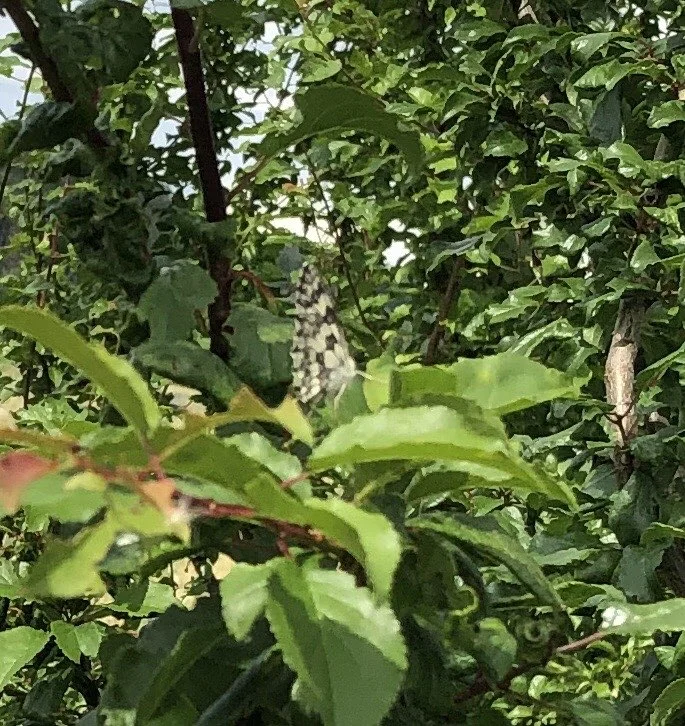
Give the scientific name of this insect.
Melanargia galathea
